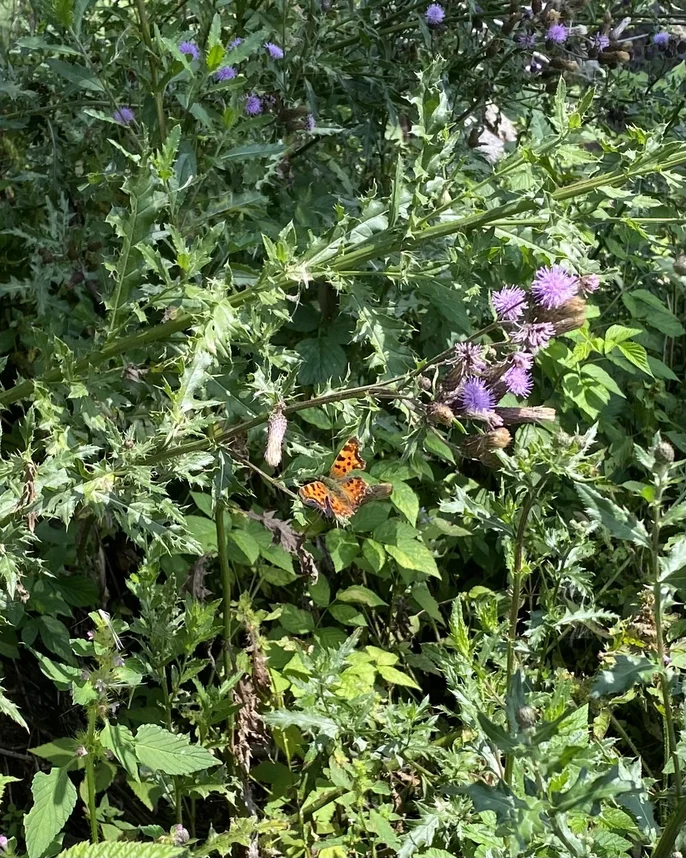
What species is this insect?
Polygonia c-album
